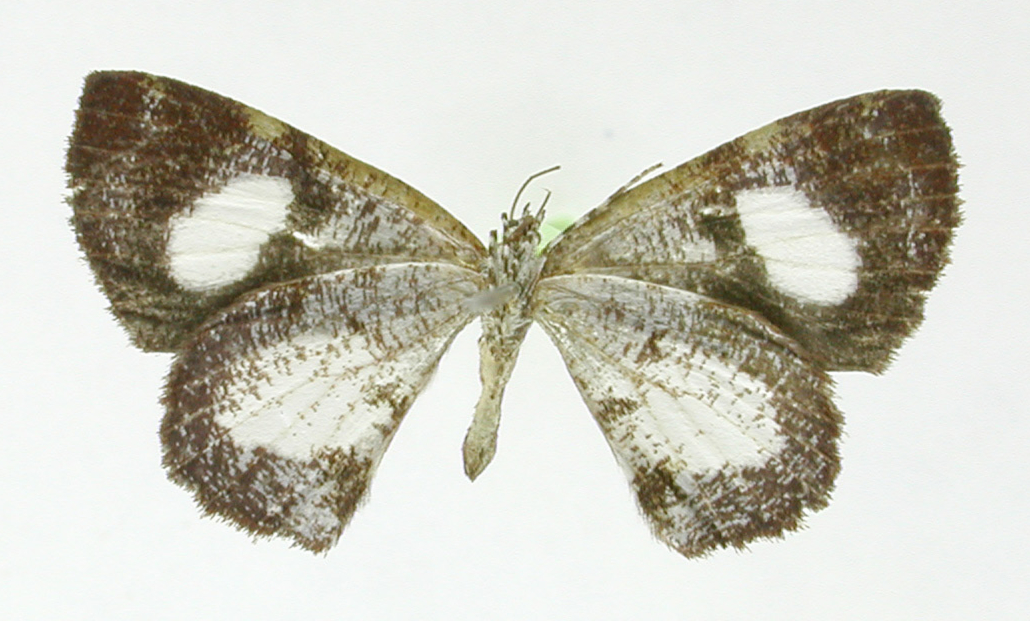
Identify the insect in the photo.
Heterusia prusioides
